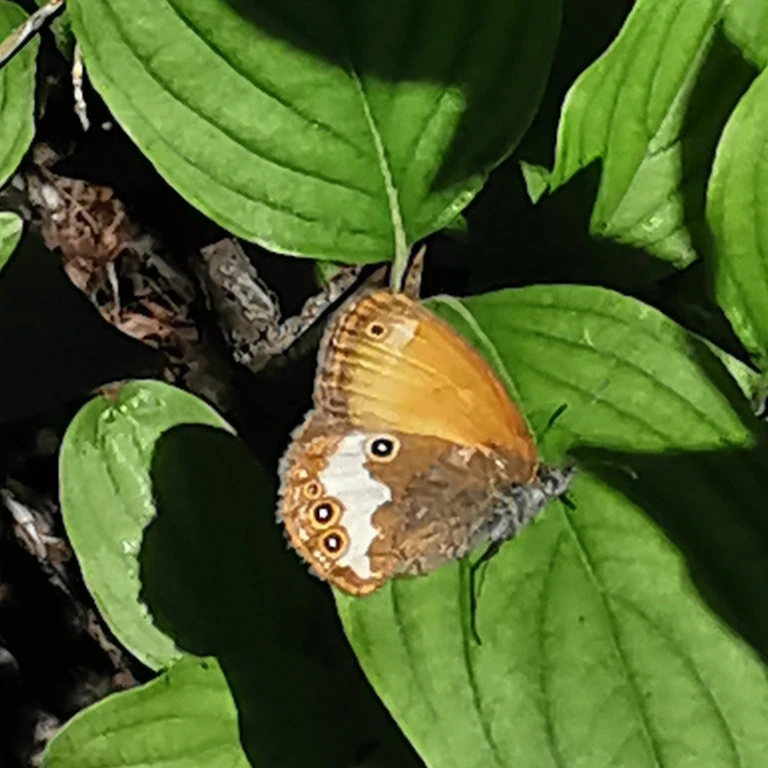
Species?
Coenonympha arcania
